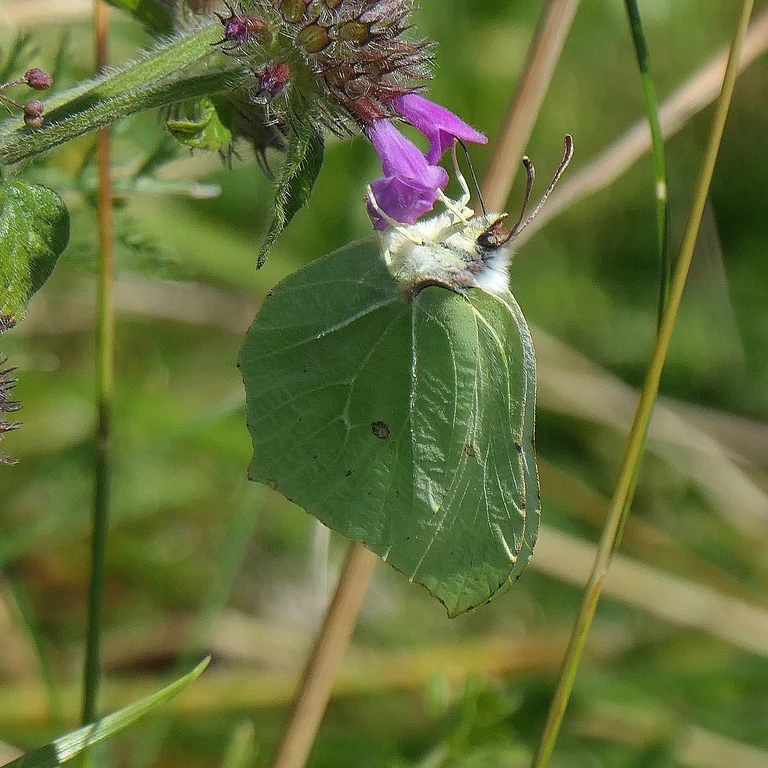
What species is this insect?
Gonepteryx rhamni
